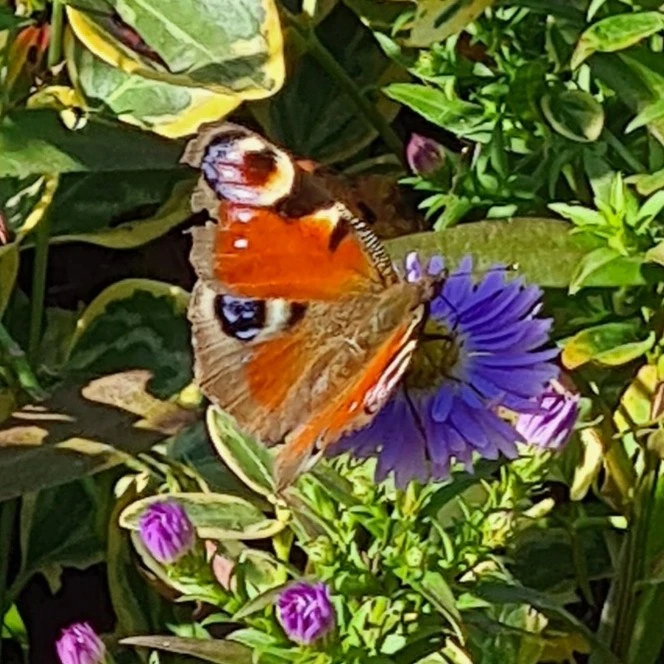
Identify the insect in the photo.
Aglais io
